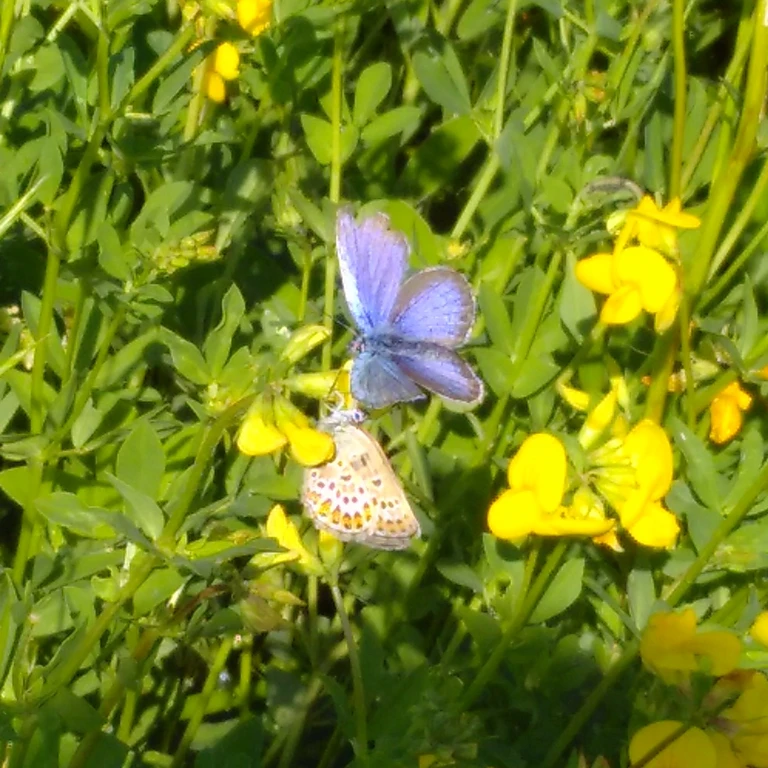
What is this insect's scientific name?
Plebejus argus
